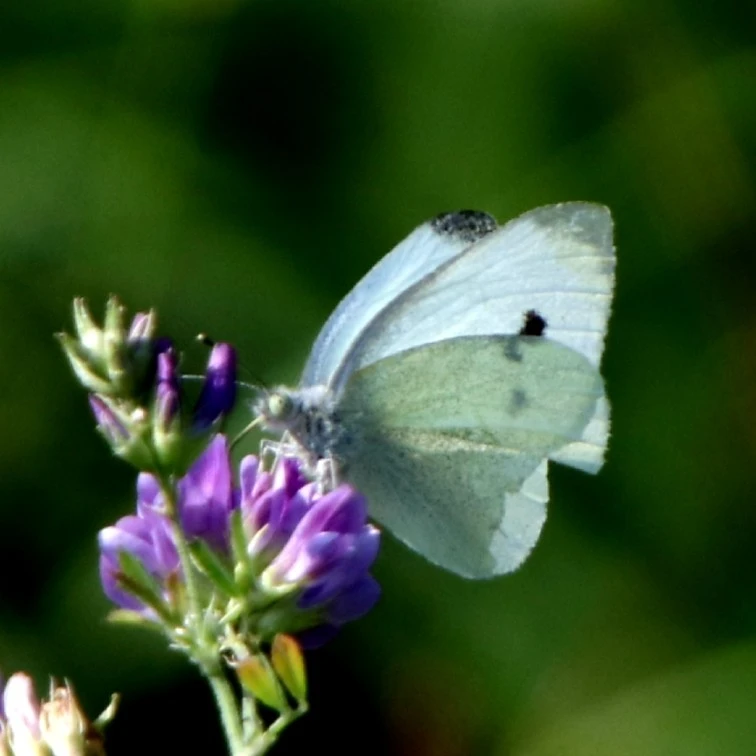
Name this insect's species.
Pieris rapae
